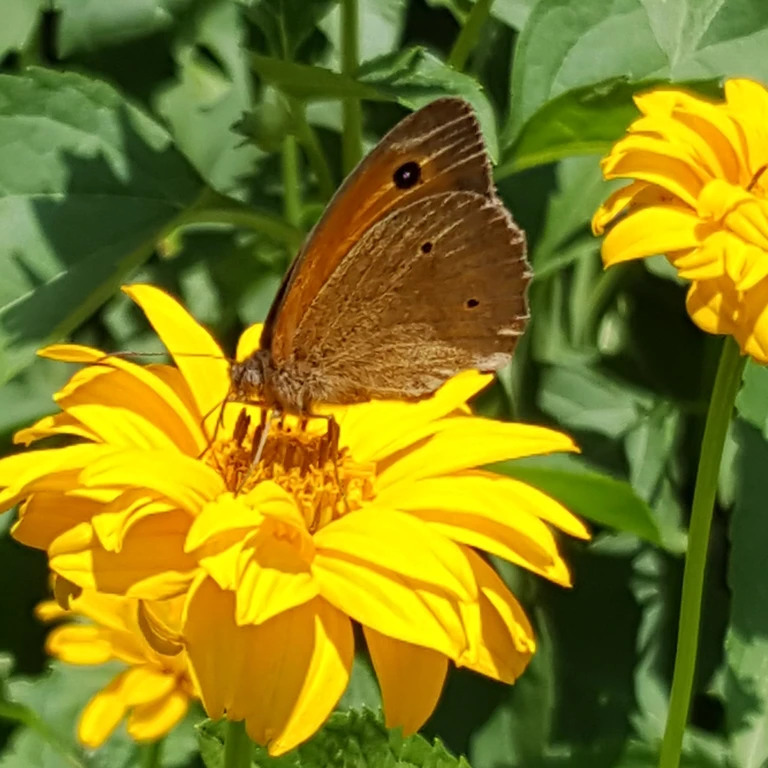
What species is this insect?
Maniola jurtina
